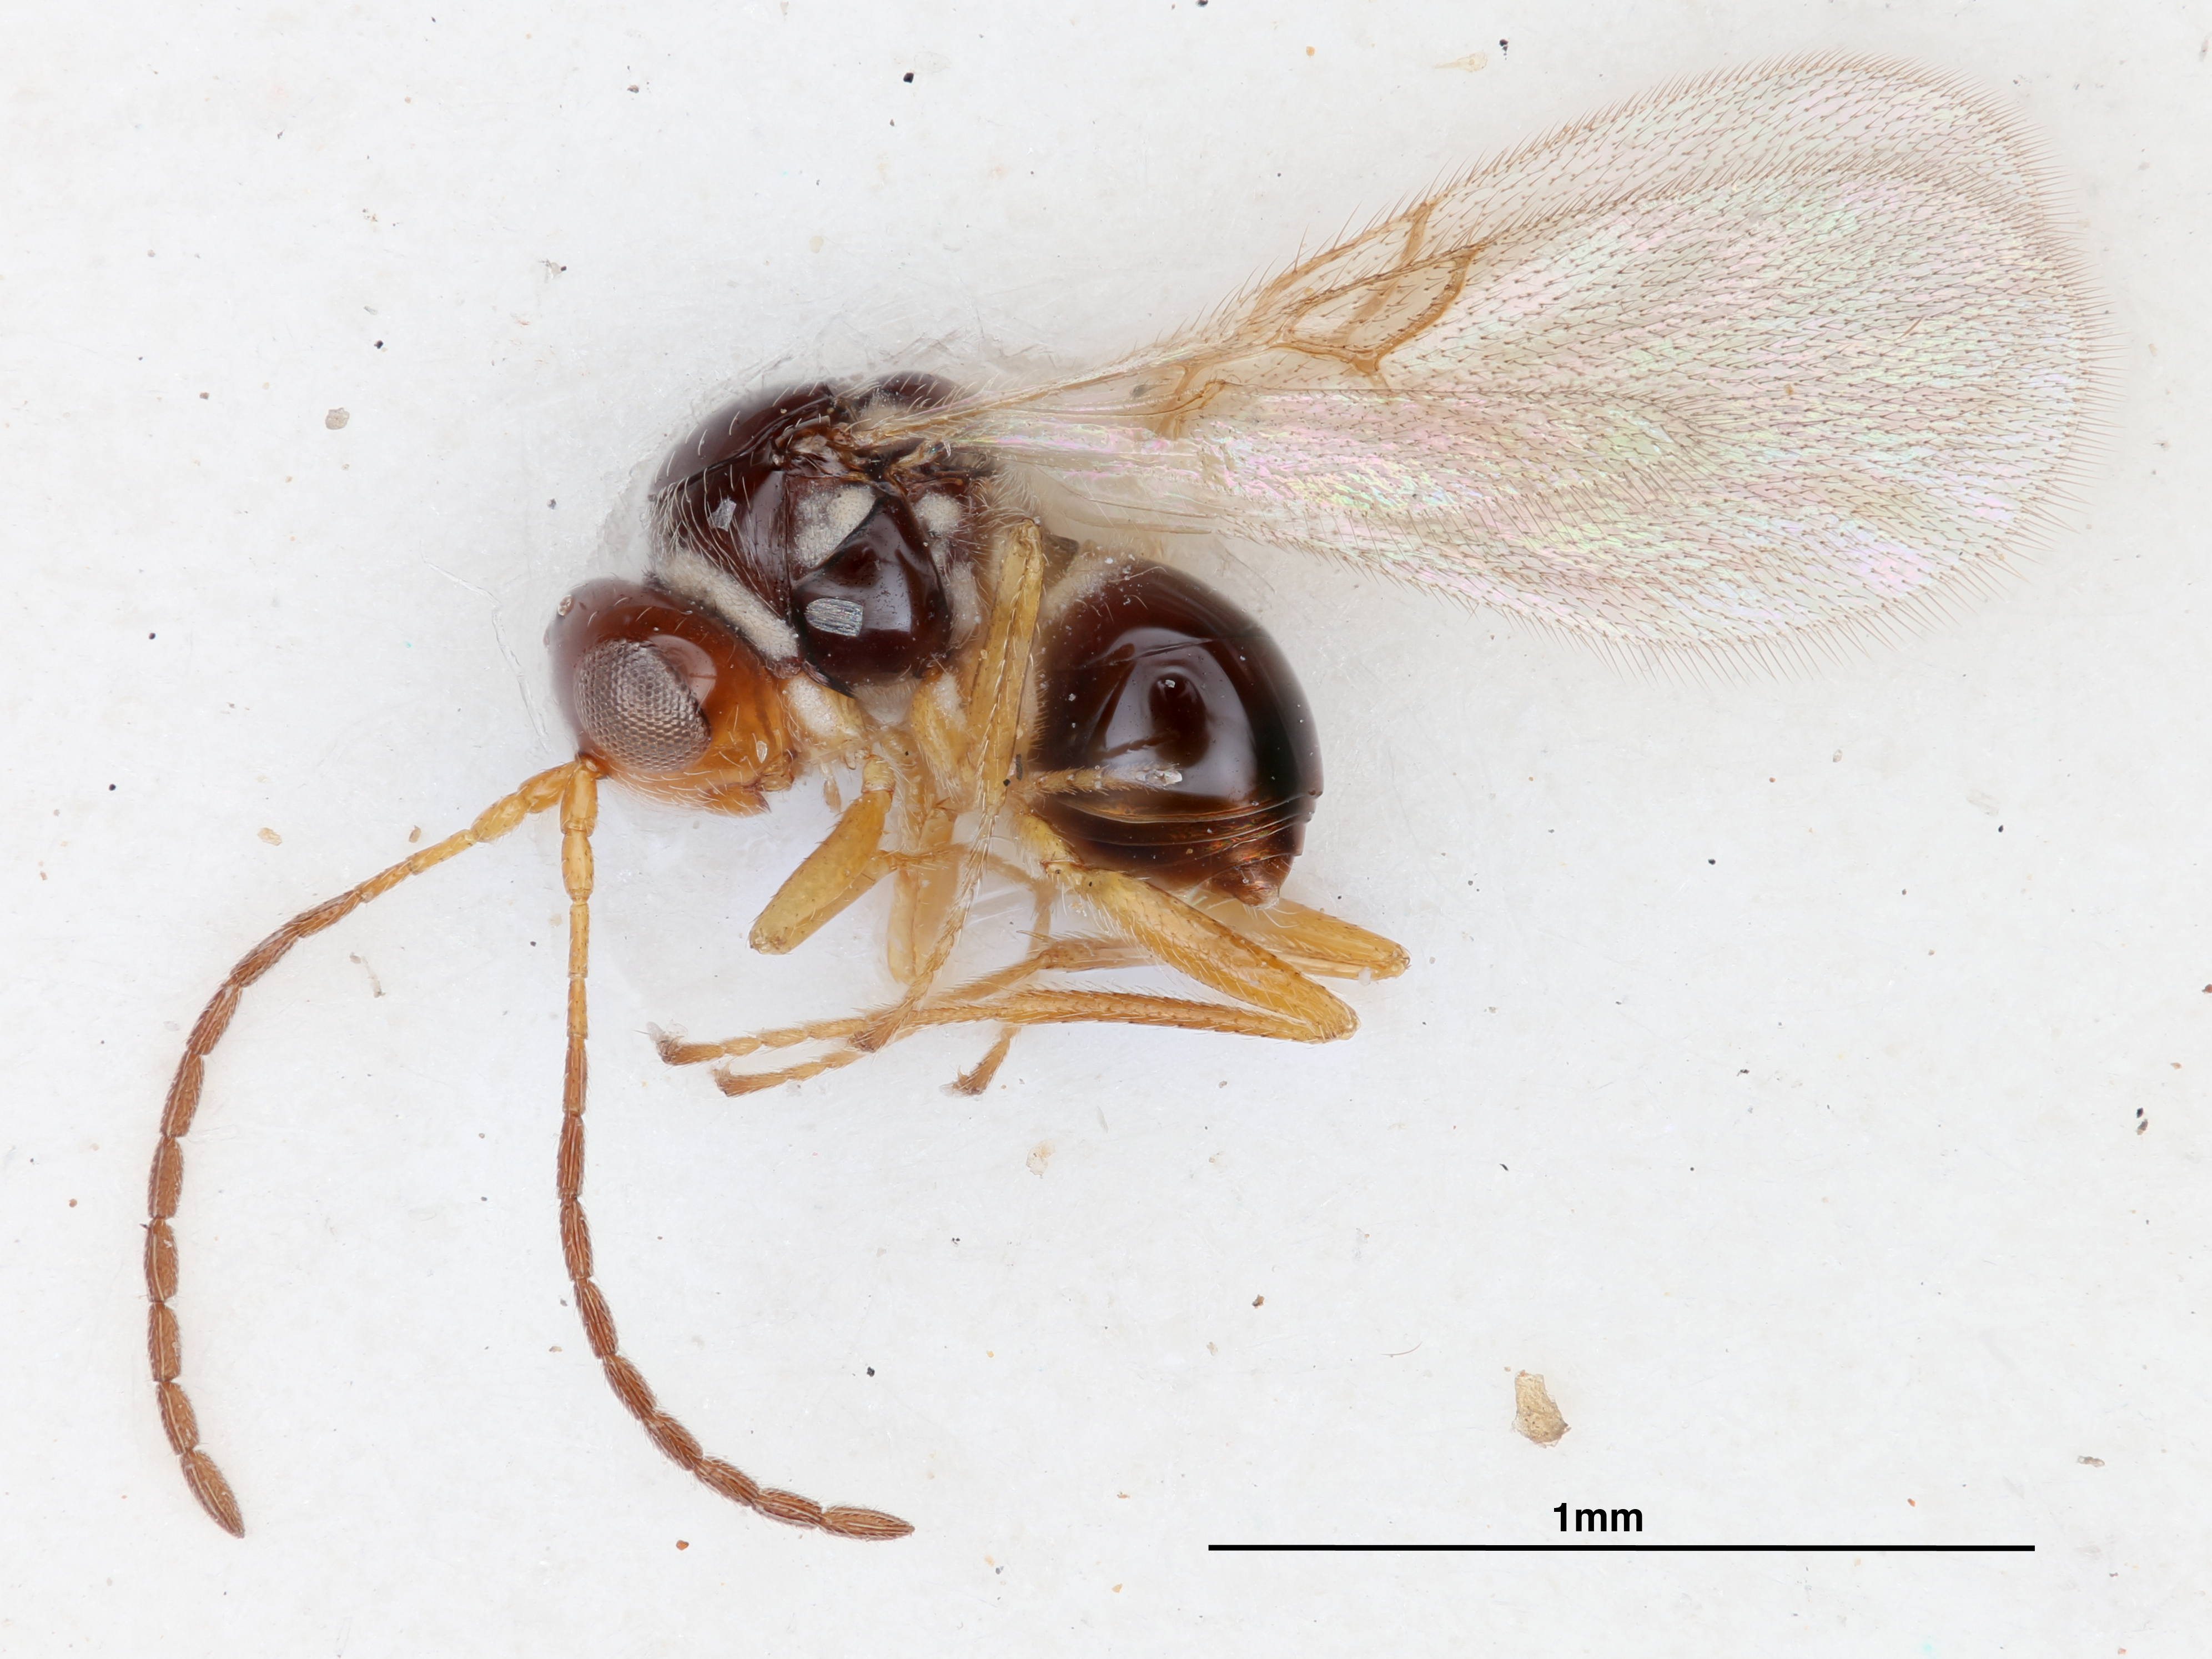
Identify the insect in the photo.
Alloxysta hansoni
